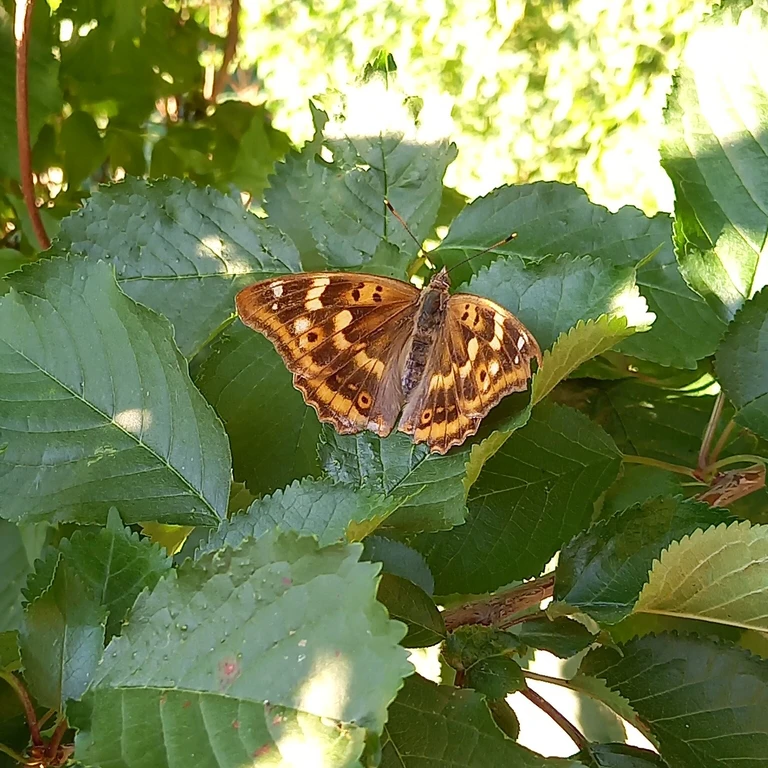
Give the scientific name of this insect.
Apatura ilia
